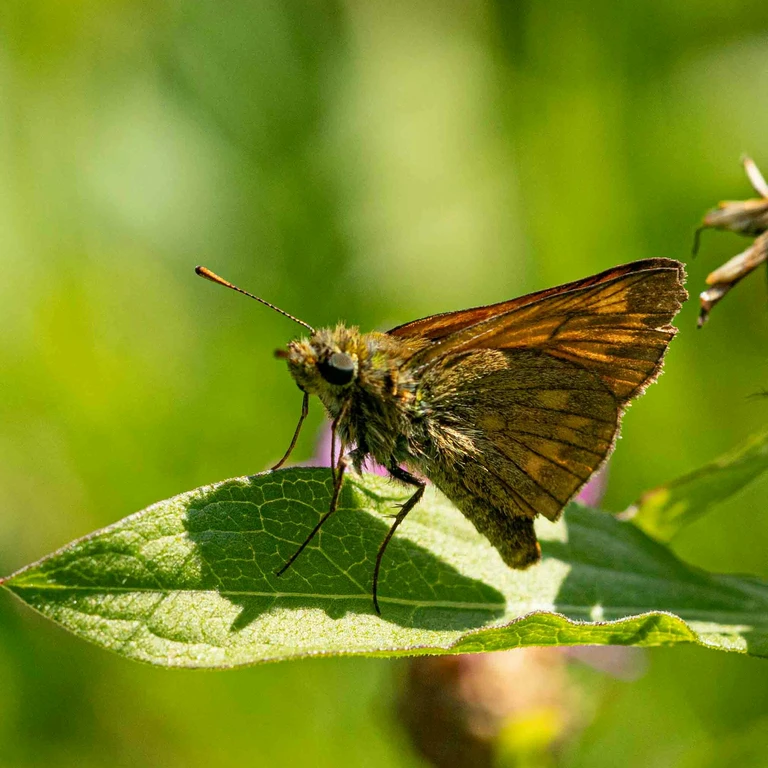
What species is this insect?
Ochlodes sylvanus (also Ochlodes venata)
